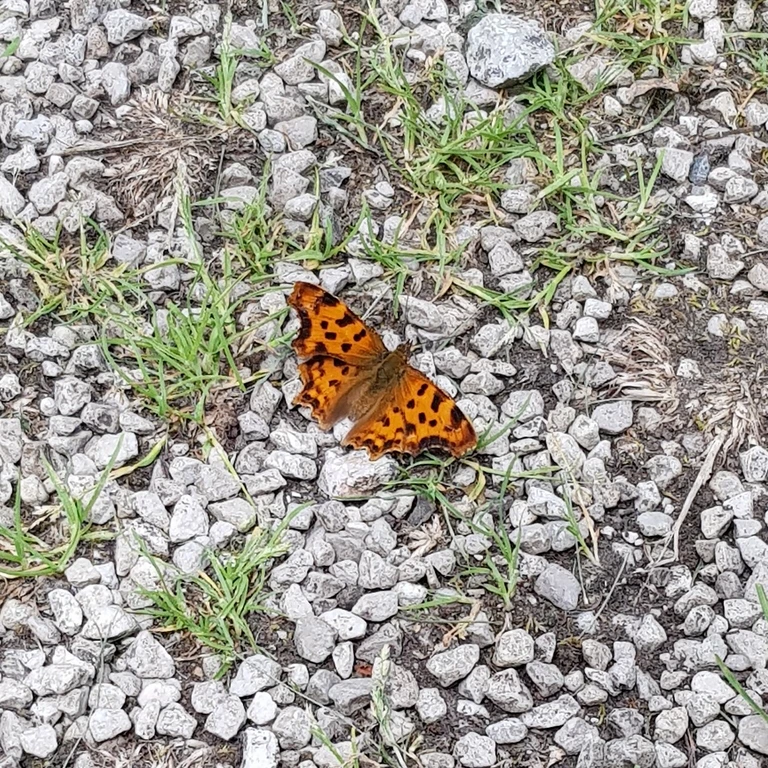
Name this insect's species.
Polygonia c-album
